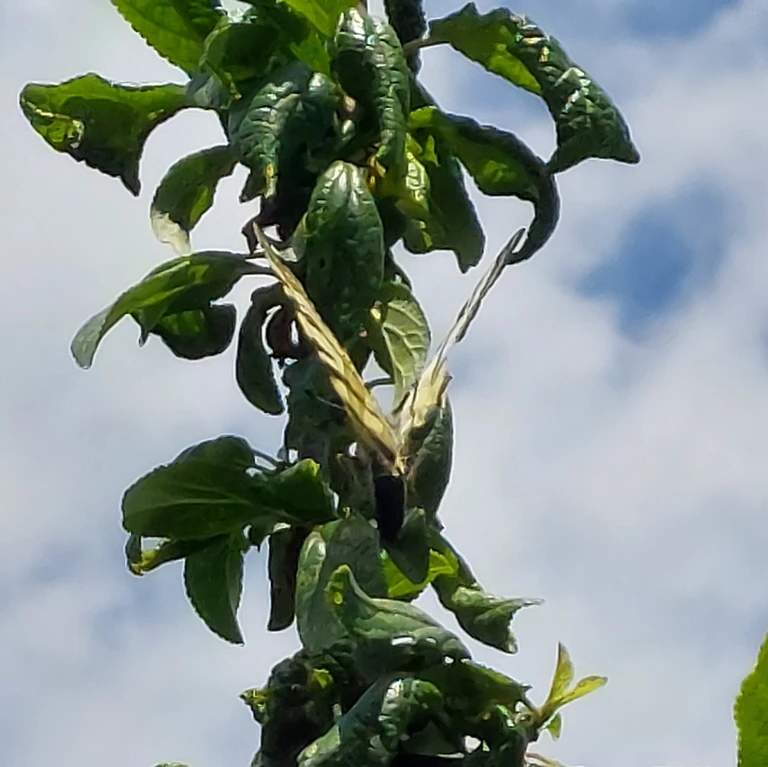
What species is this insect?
Iphiclides podalirius
